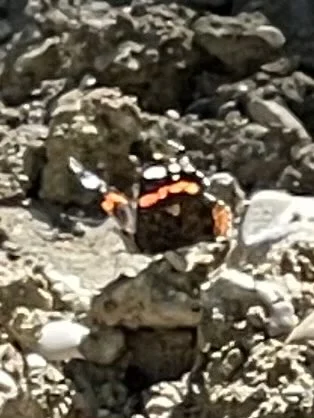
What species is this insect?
Vanessa atalanta
